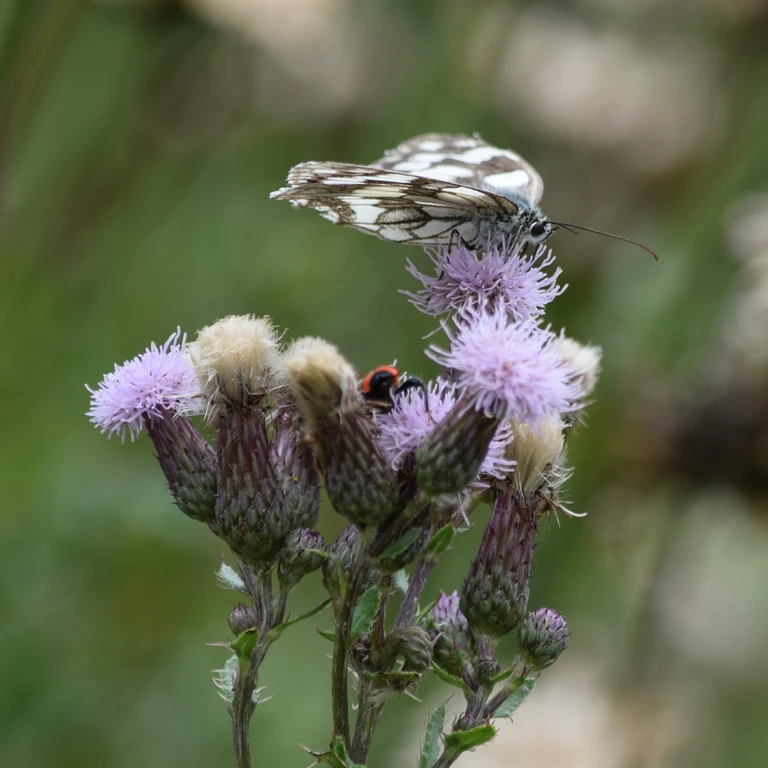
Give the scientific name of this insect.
Melanargia galathea
